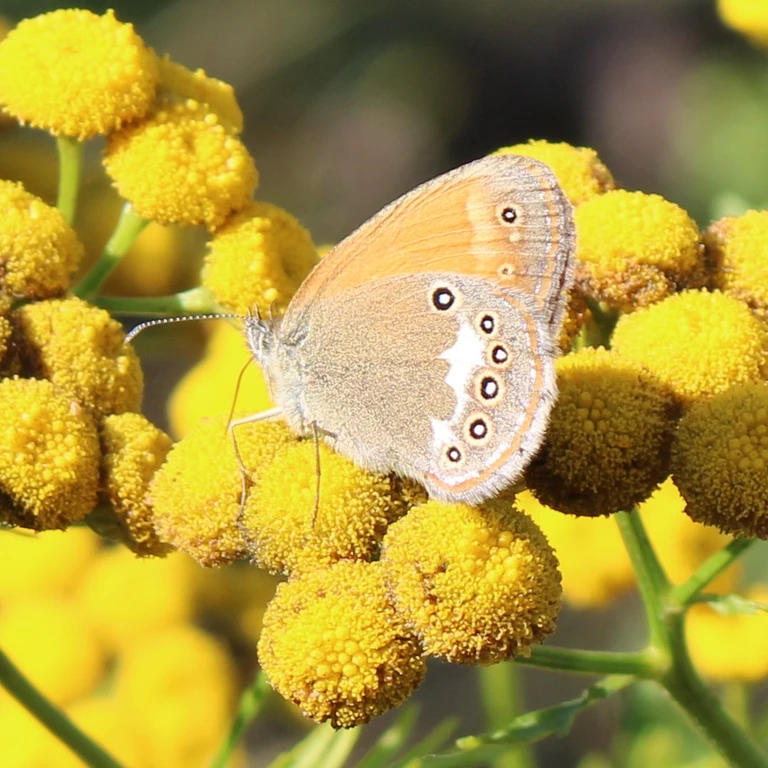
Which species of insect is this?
Coenonympha glycerion (also Coenonympha iphis)
